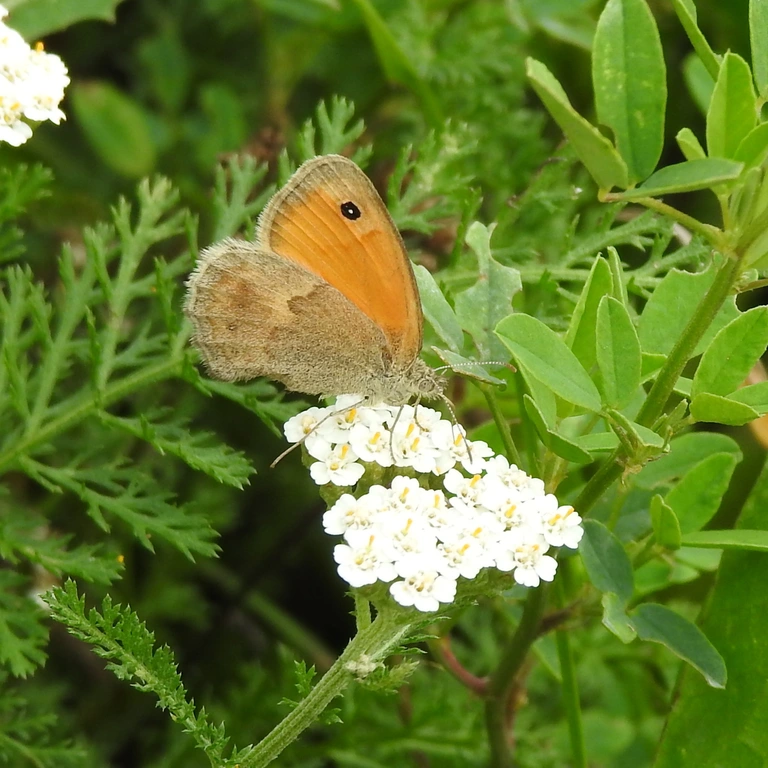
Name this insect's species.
Coenonympha pamphilus
